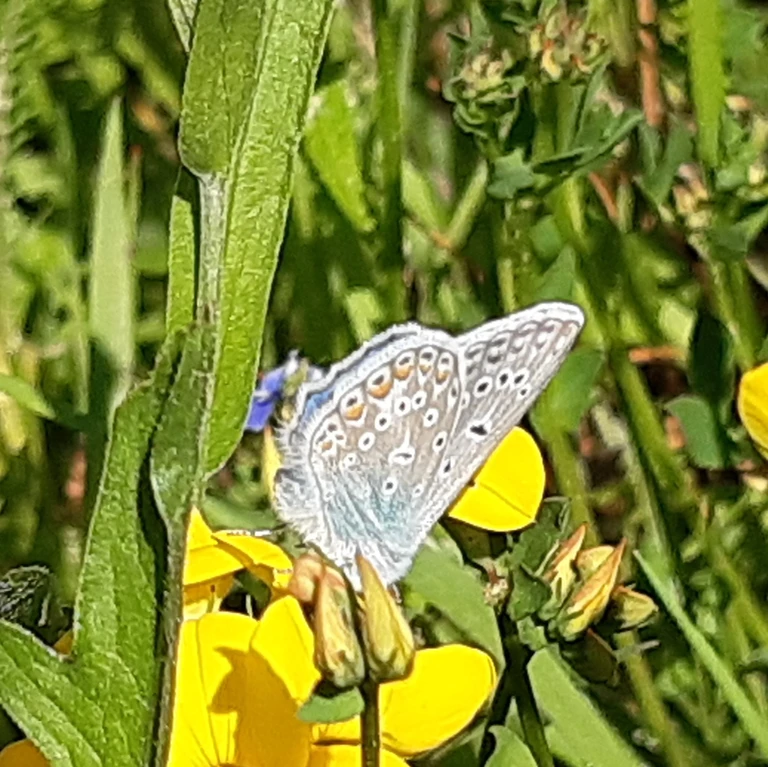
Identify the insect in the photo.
Polyommatus icarus
